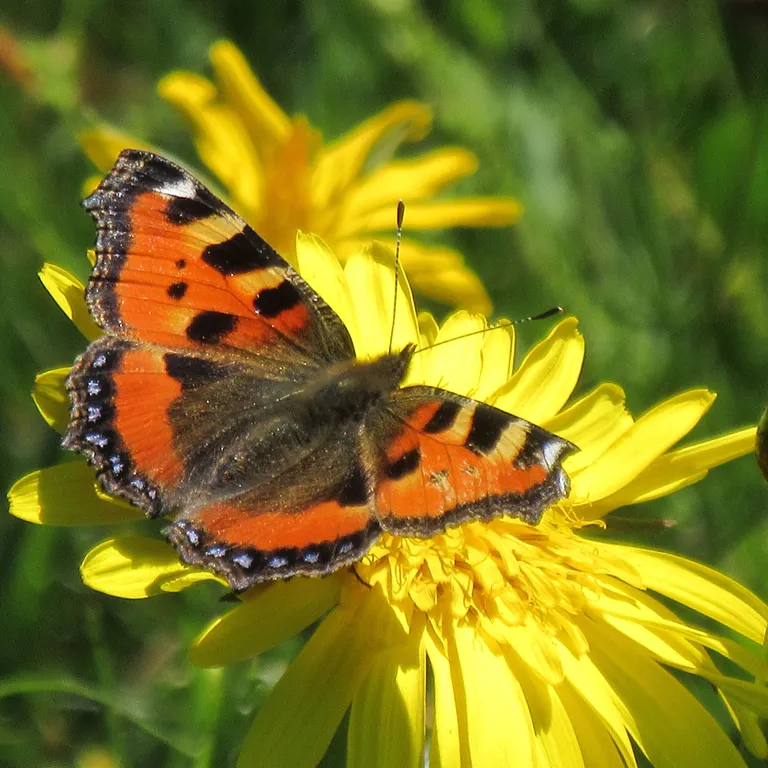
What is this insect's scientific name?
Aglais urticae
